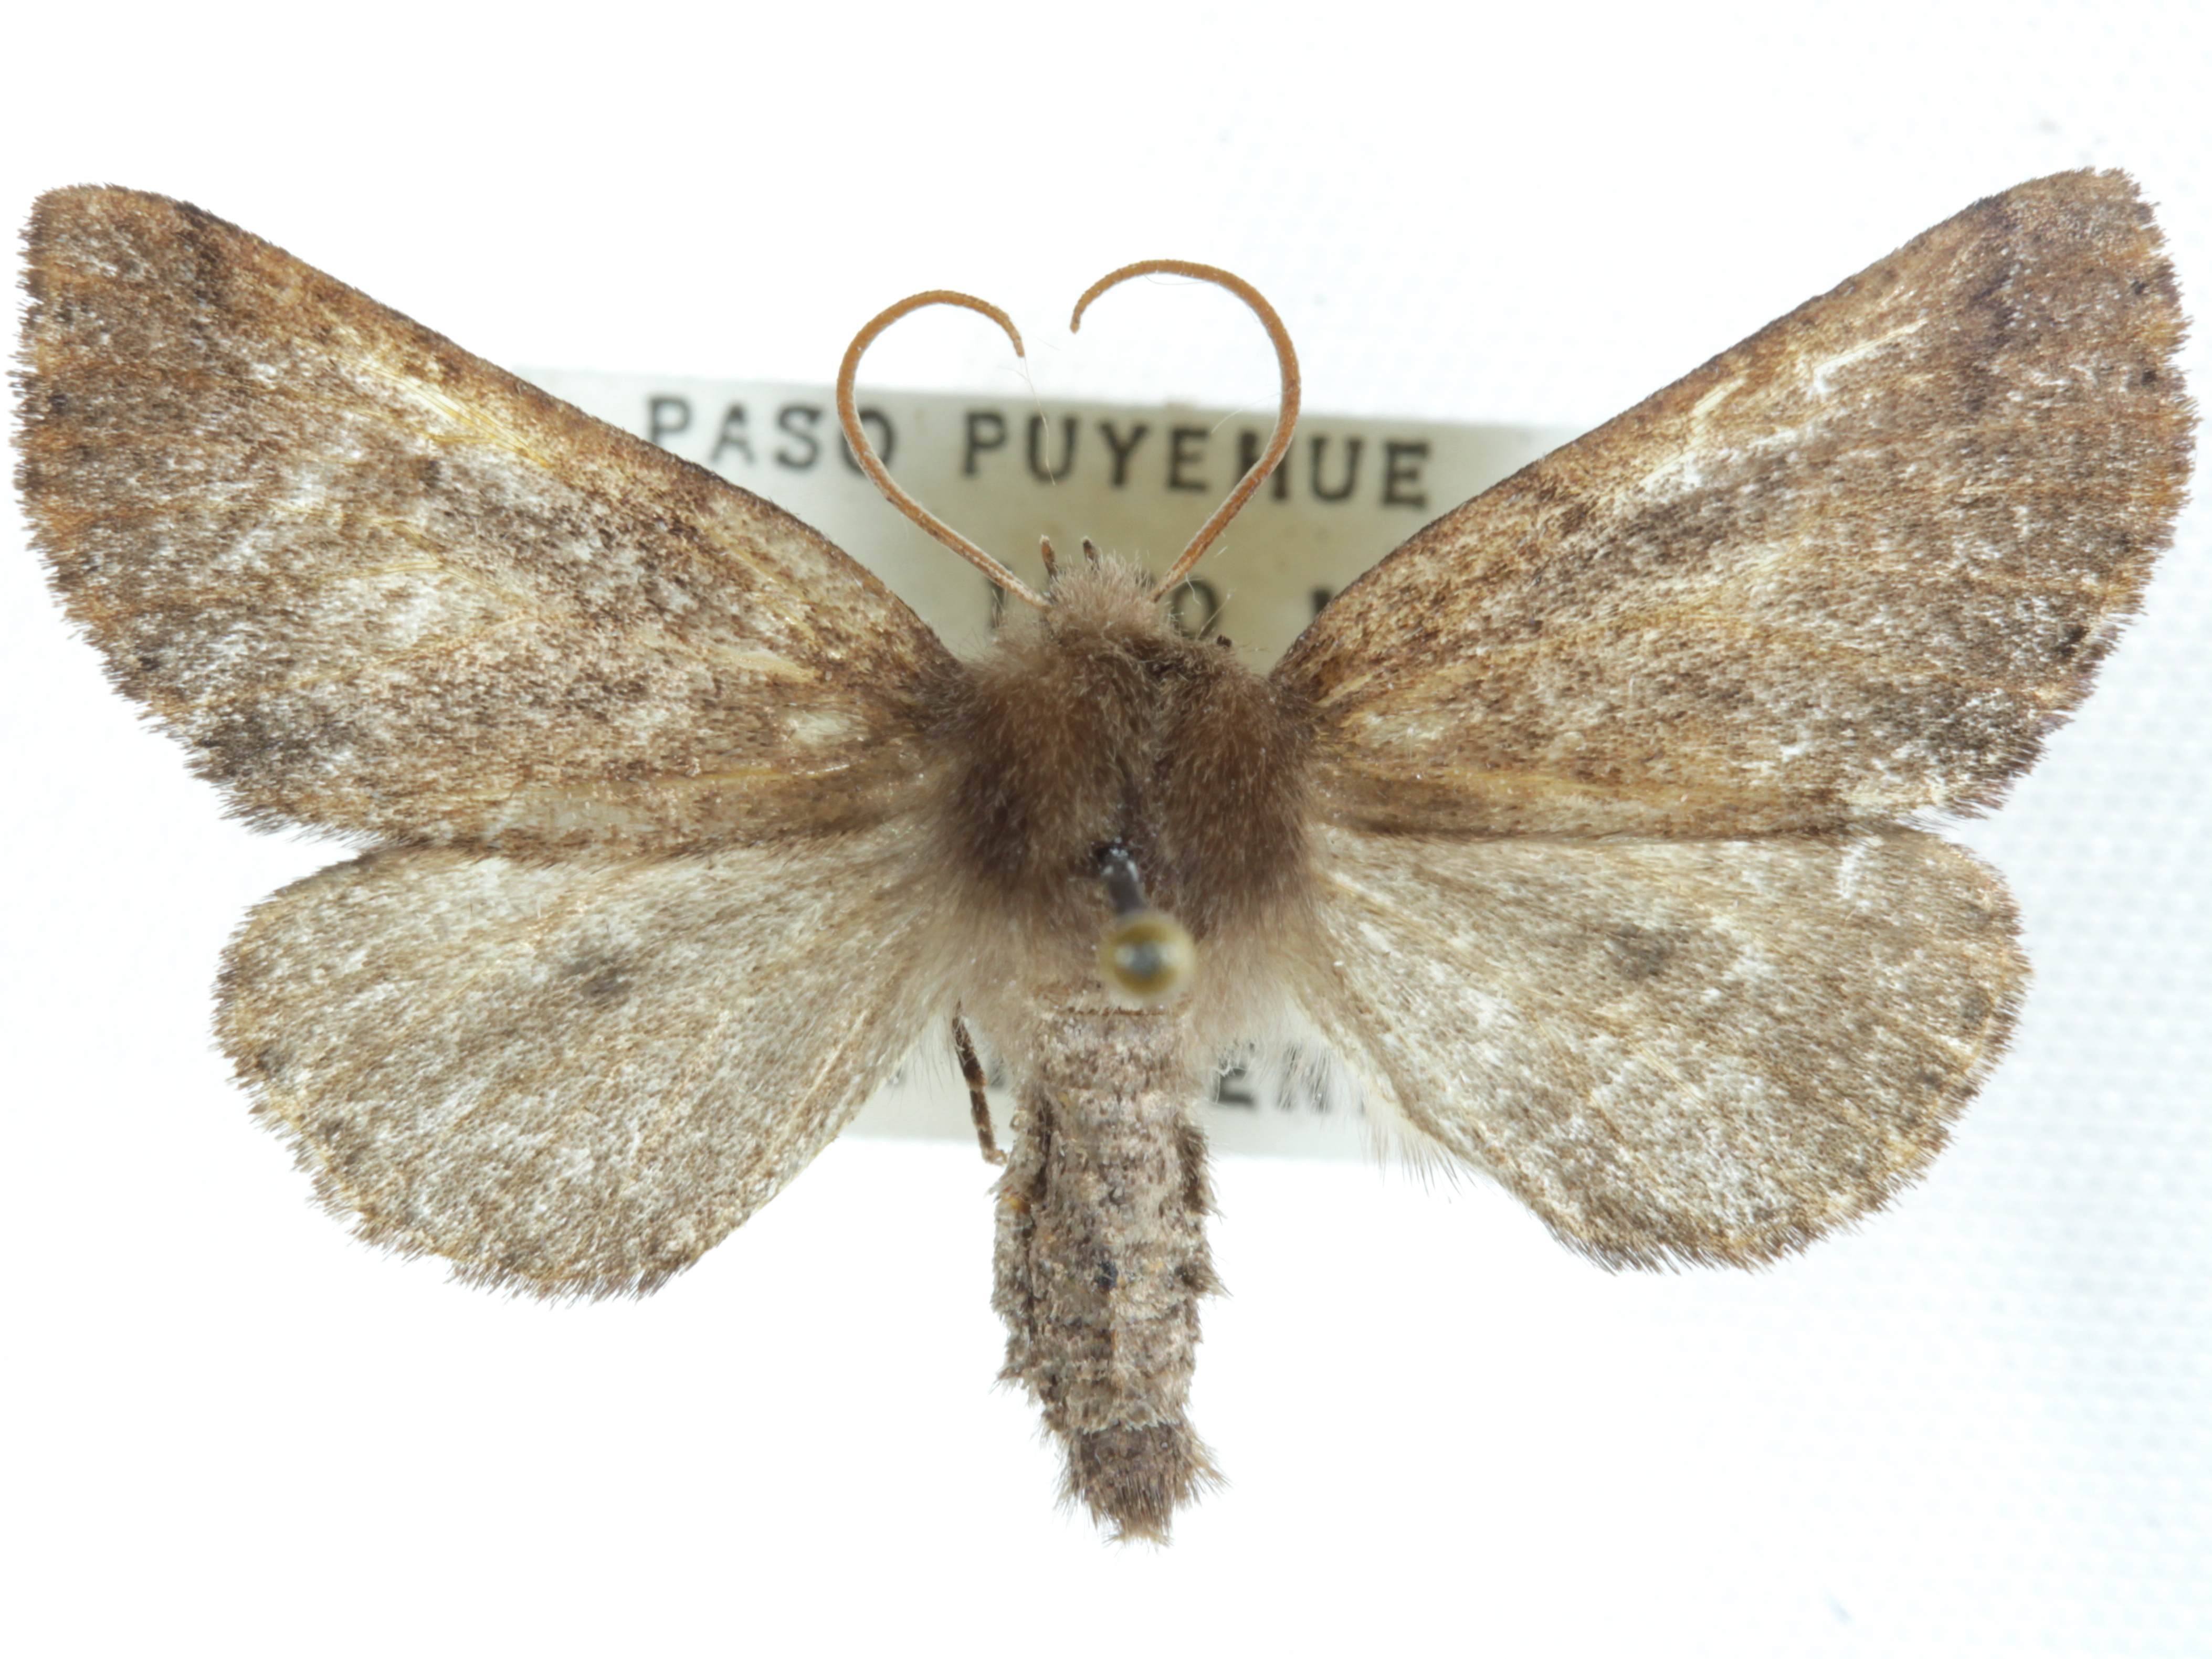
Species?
Omaguacua truncata
